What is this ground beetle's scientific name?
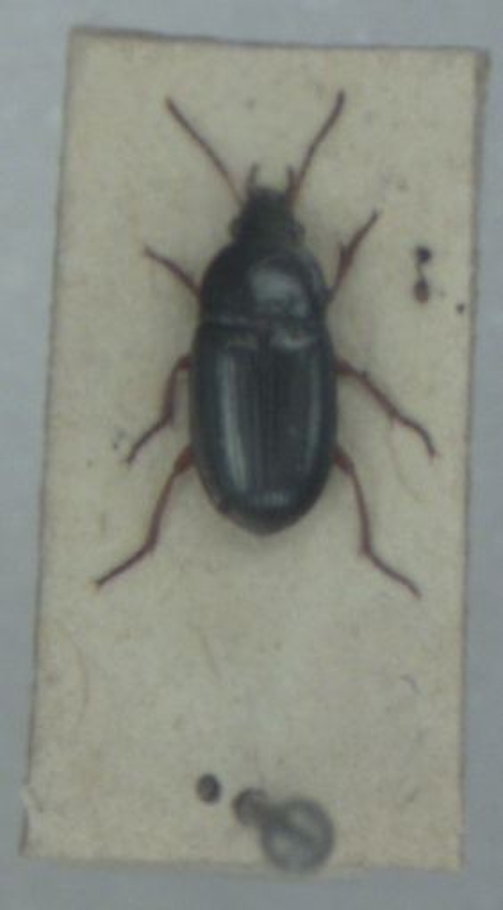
Amara lucida
